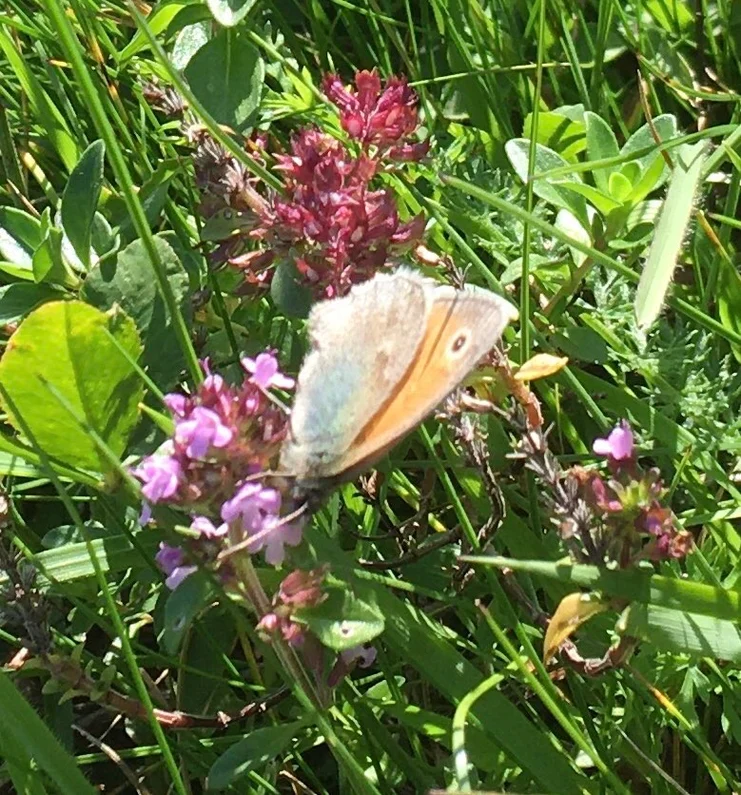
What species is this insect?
Coenonympha pamphilus
